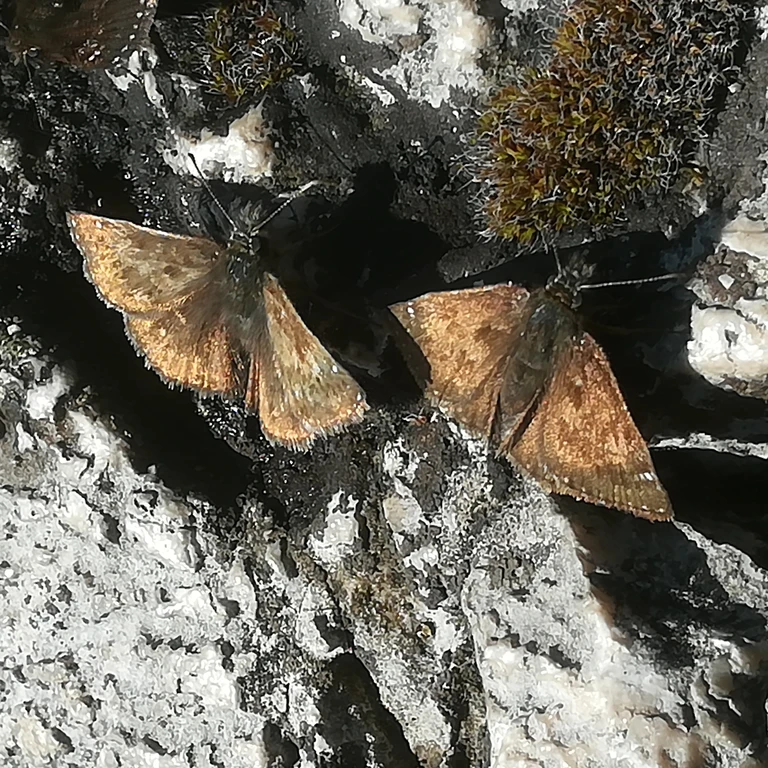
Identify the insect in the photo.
Erynnis tages
